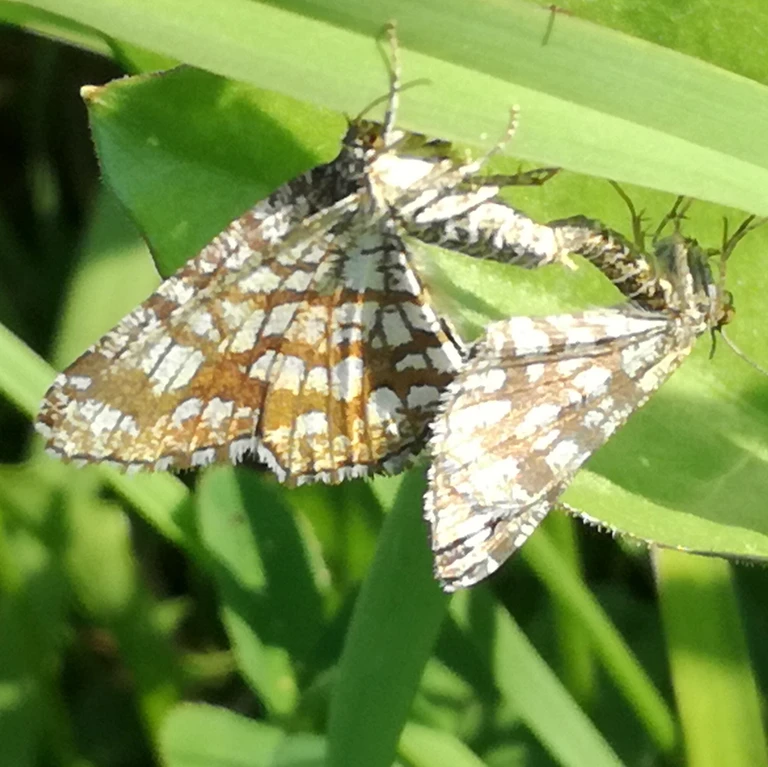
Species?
Chiasmia clathrata
